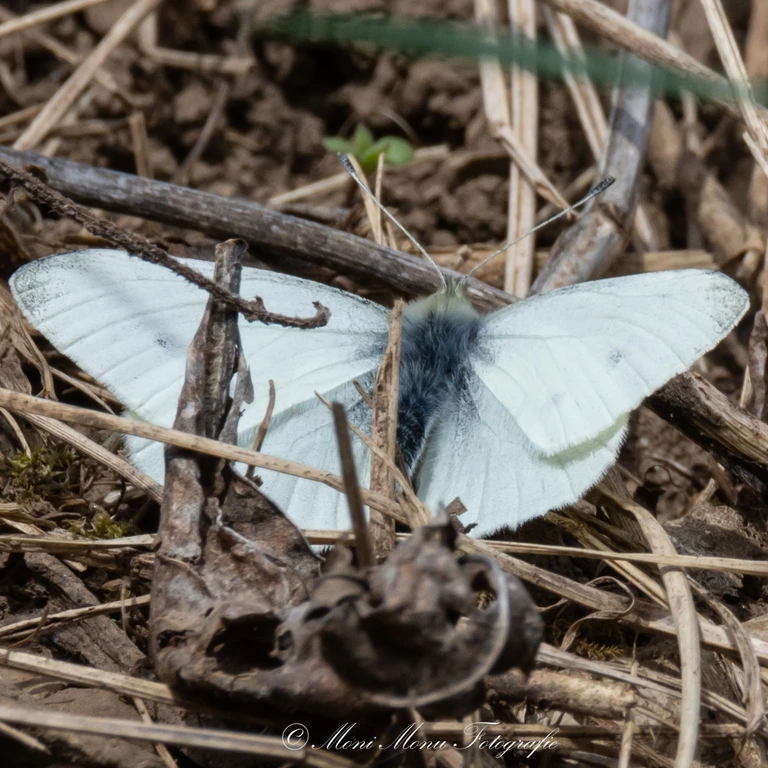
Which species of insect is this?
Pieris rapae
